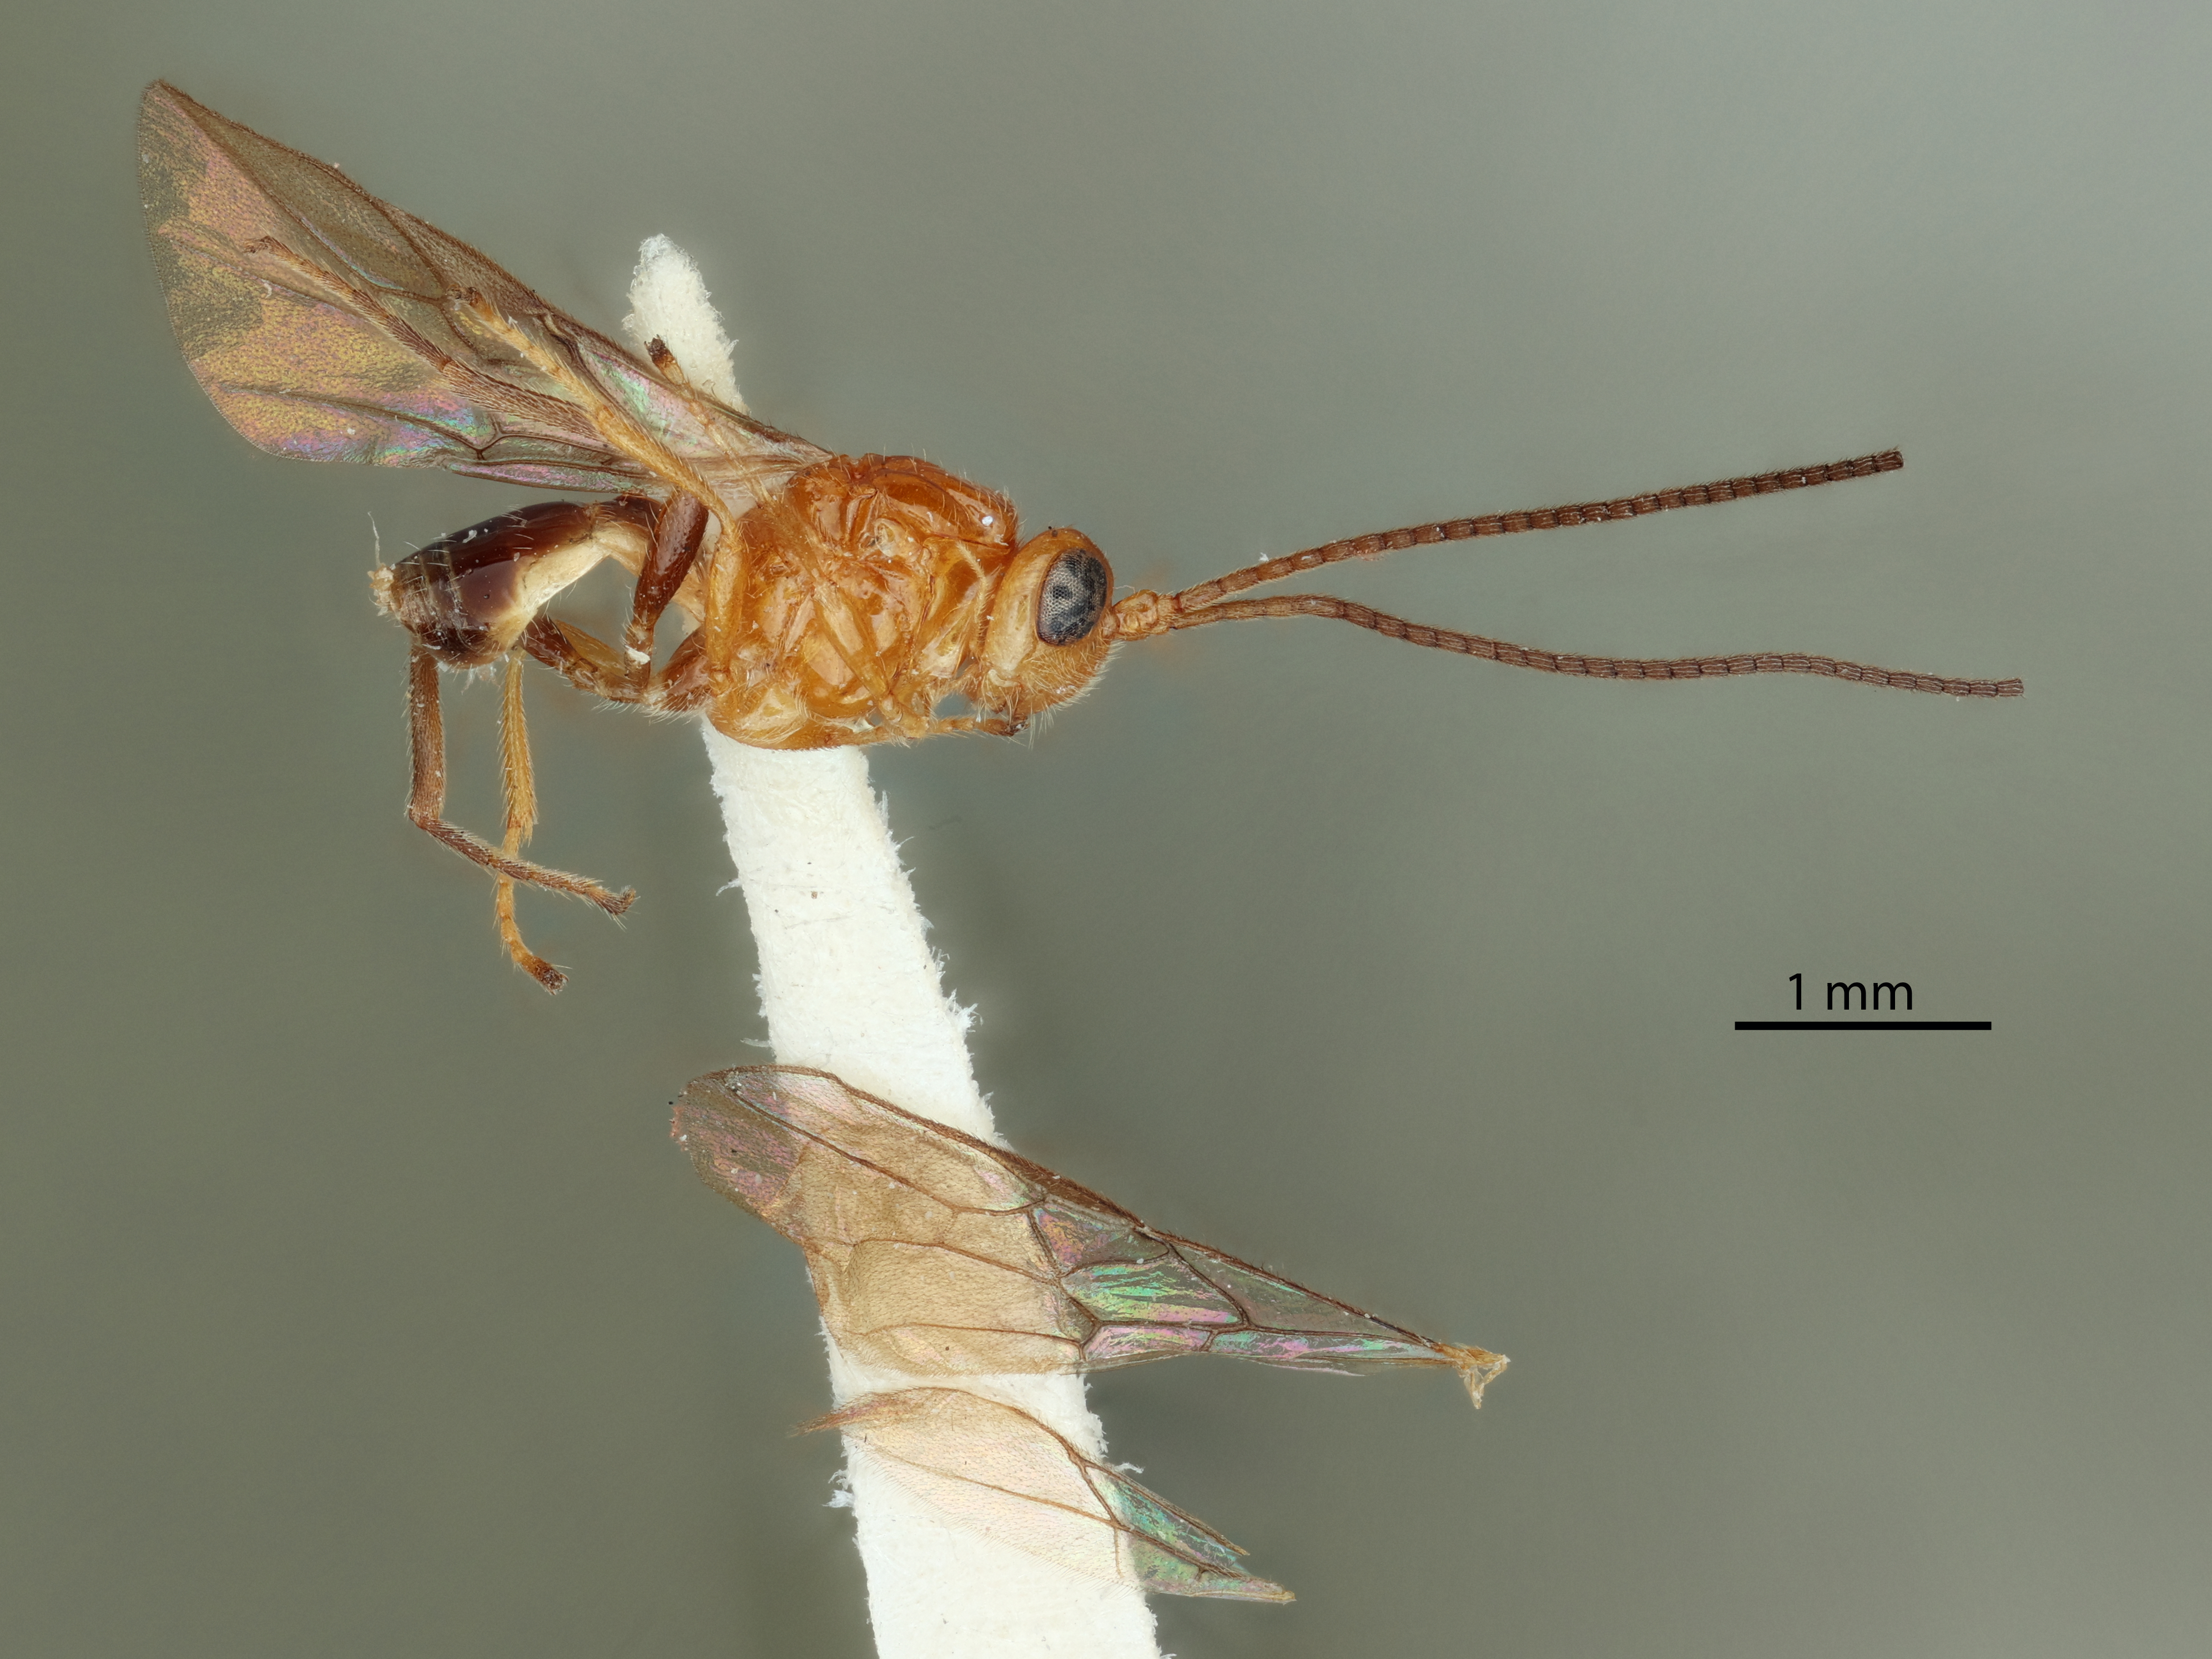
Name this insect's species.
Biosteres acidusae
